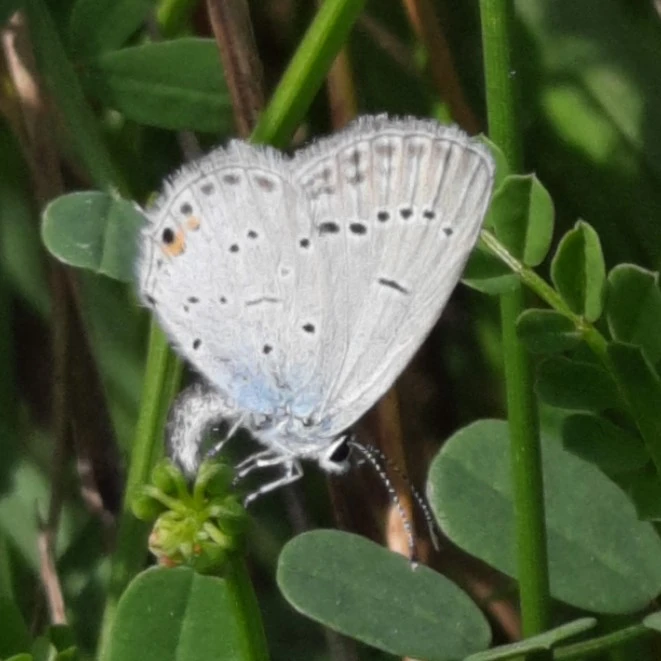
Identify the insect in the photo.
Cupido argiades (also Elkalyce argiades)
